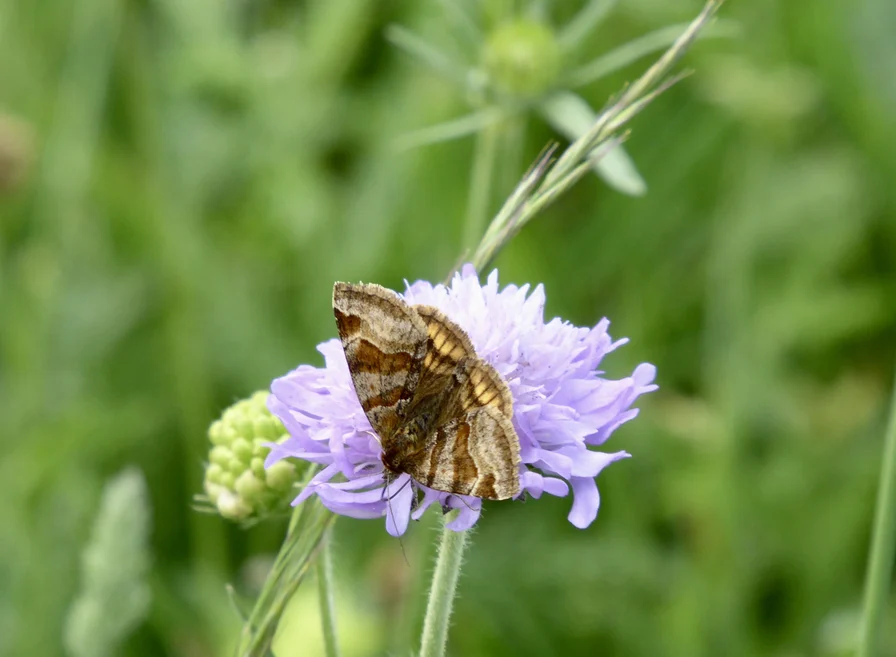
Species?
Euclidia glyphica
